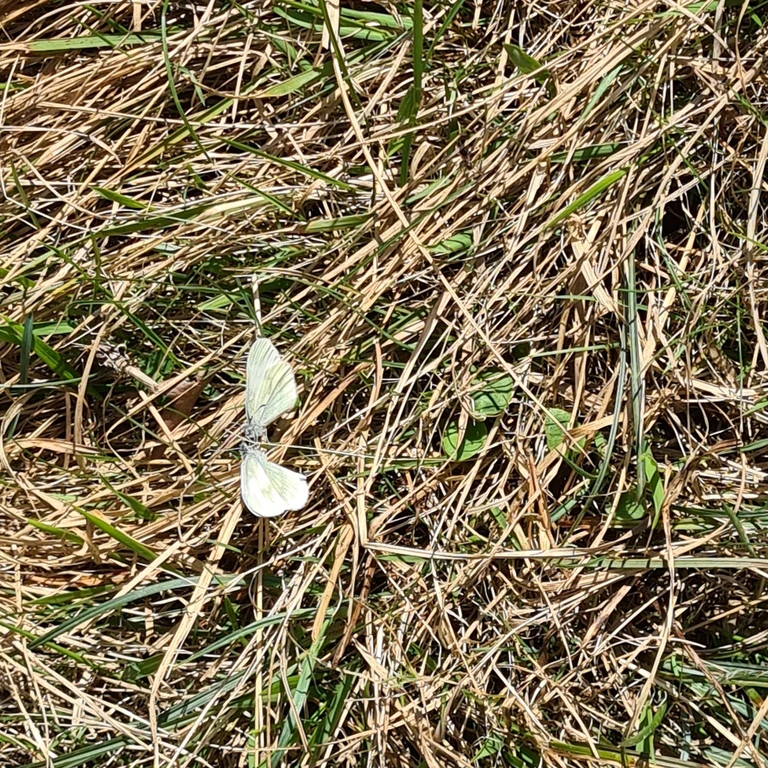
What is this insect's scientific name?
Leptidea sinapis/juvernica
